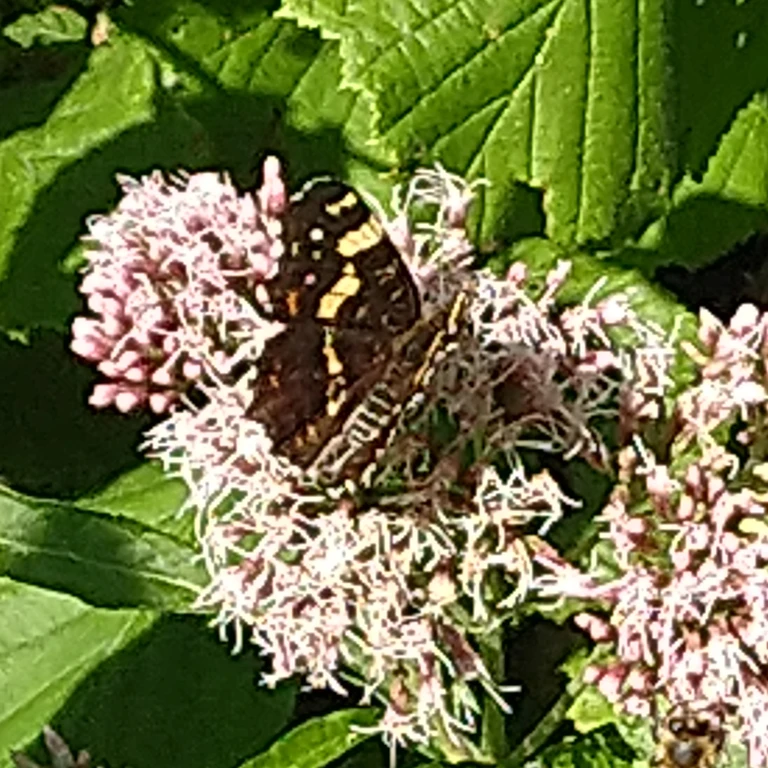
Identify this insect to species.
Araschnia levana
